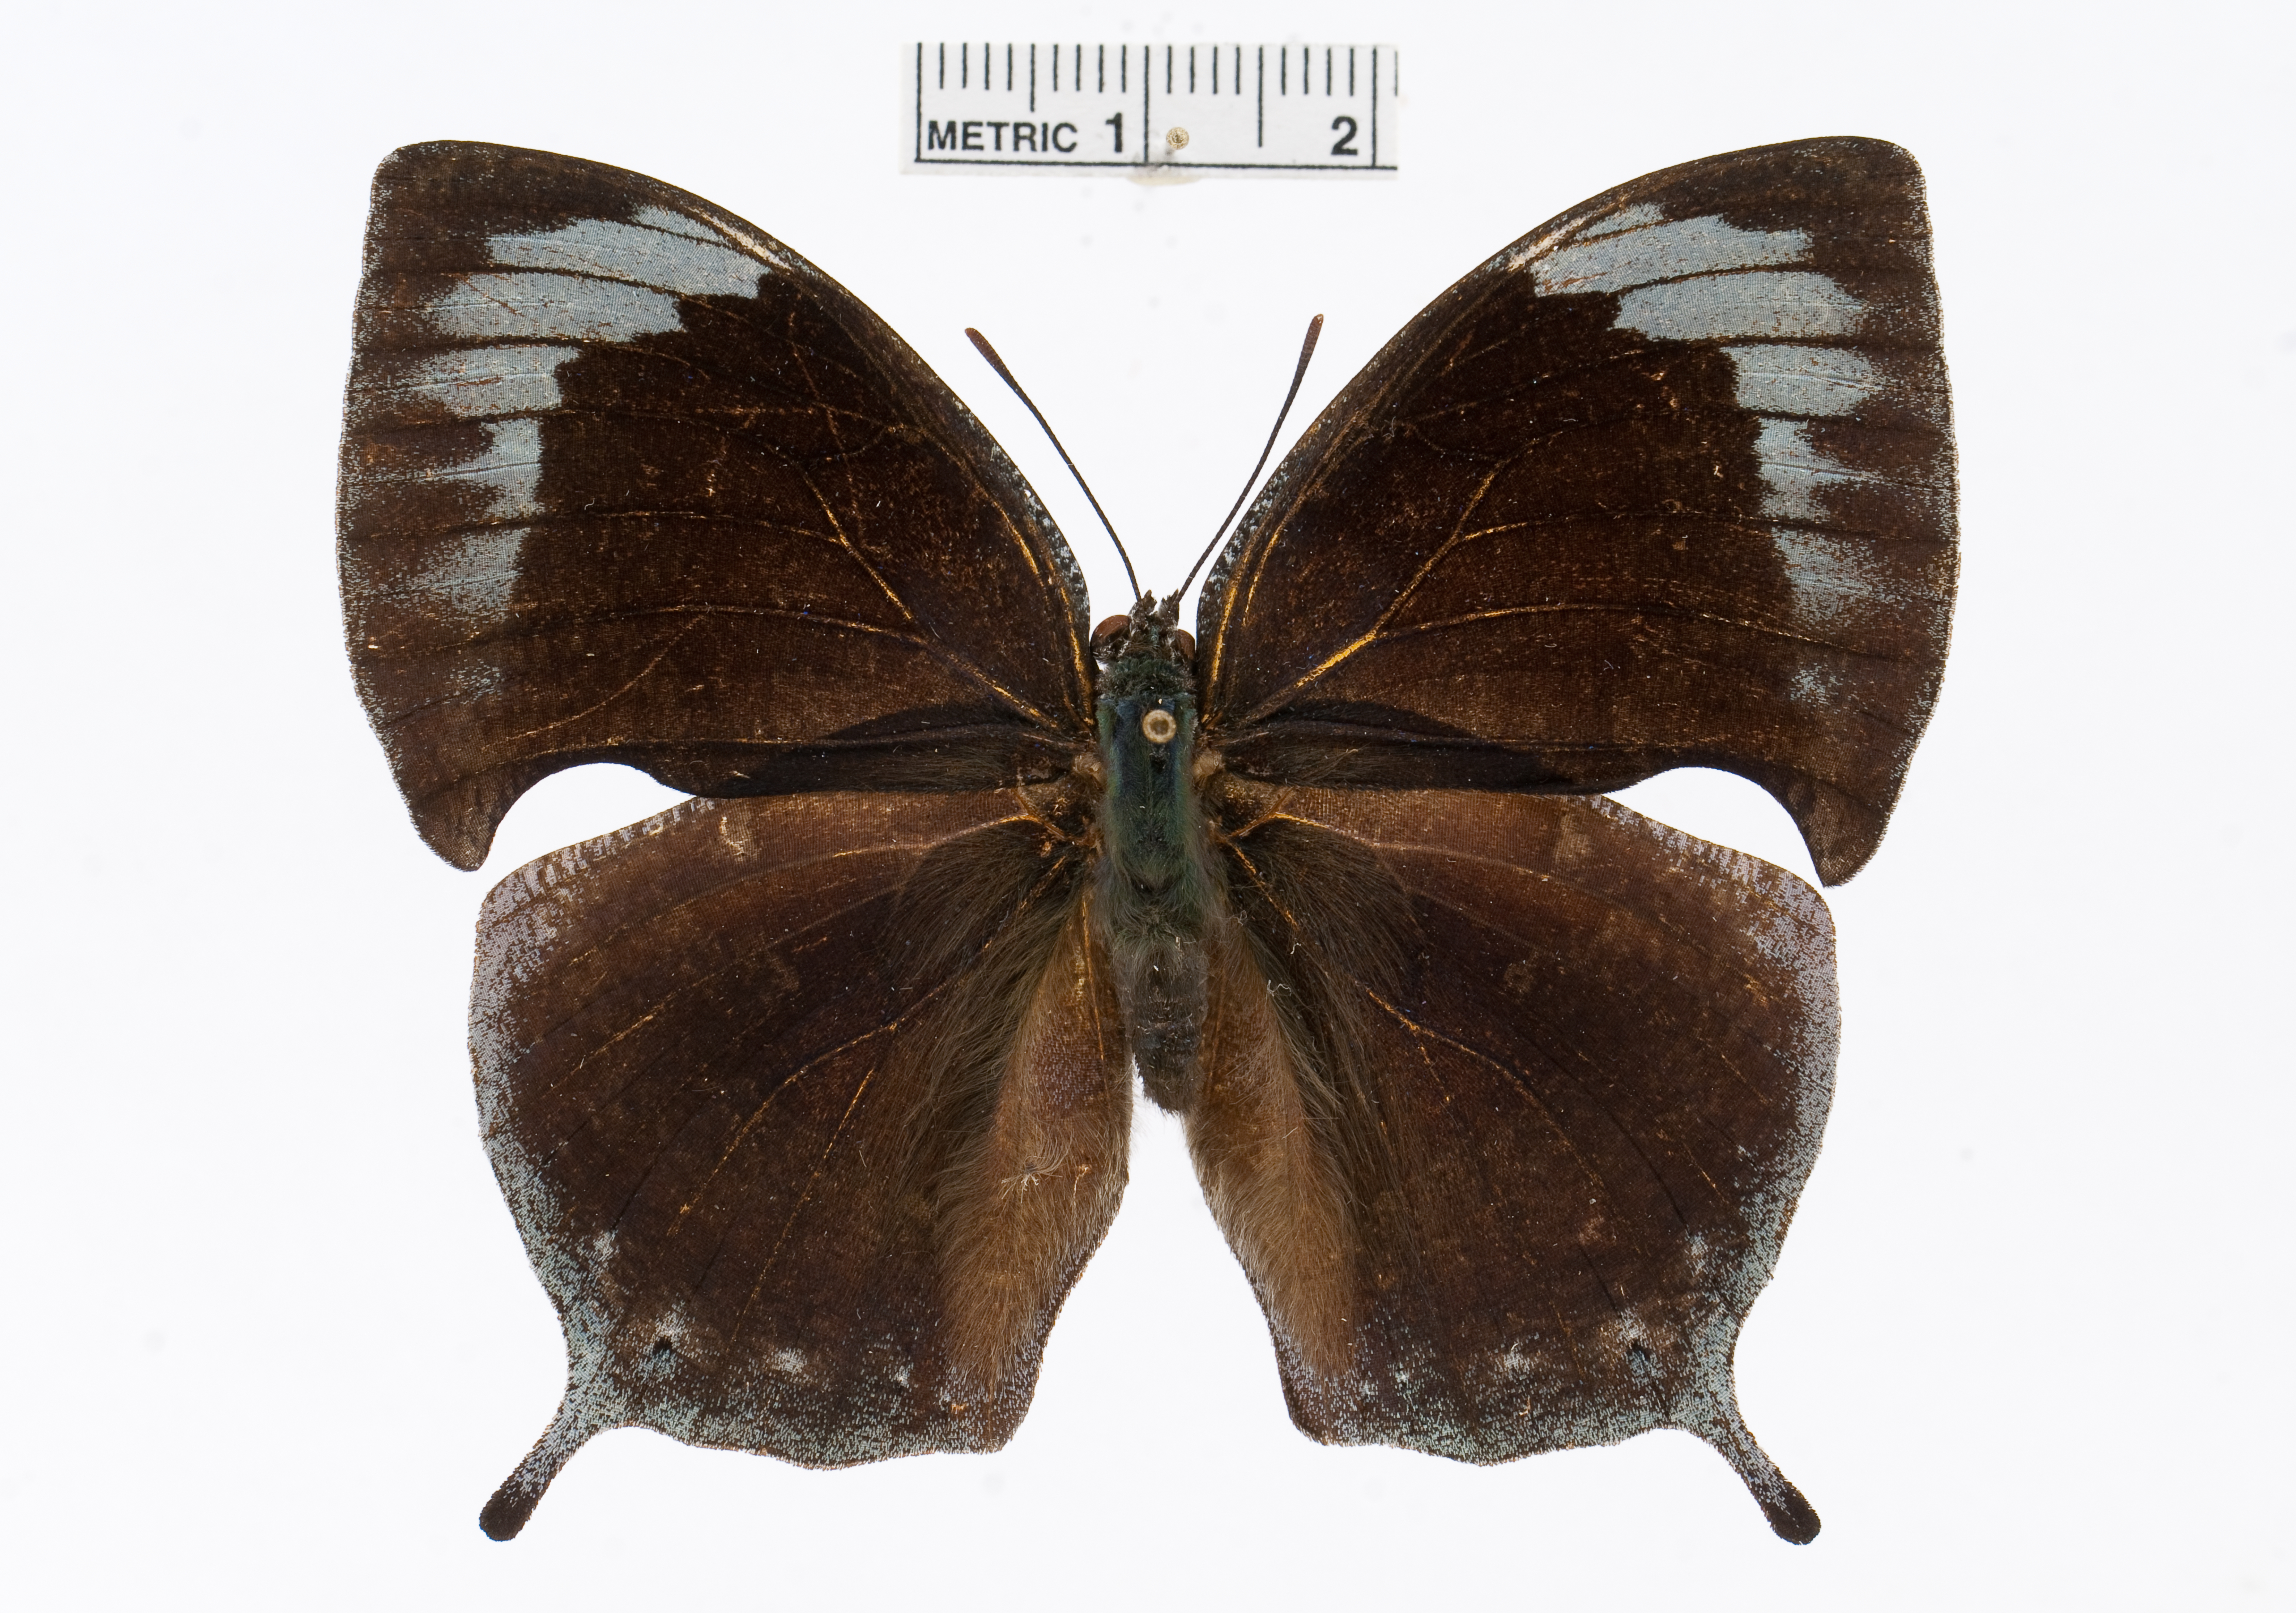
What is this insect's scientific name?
Memphis proserpina
